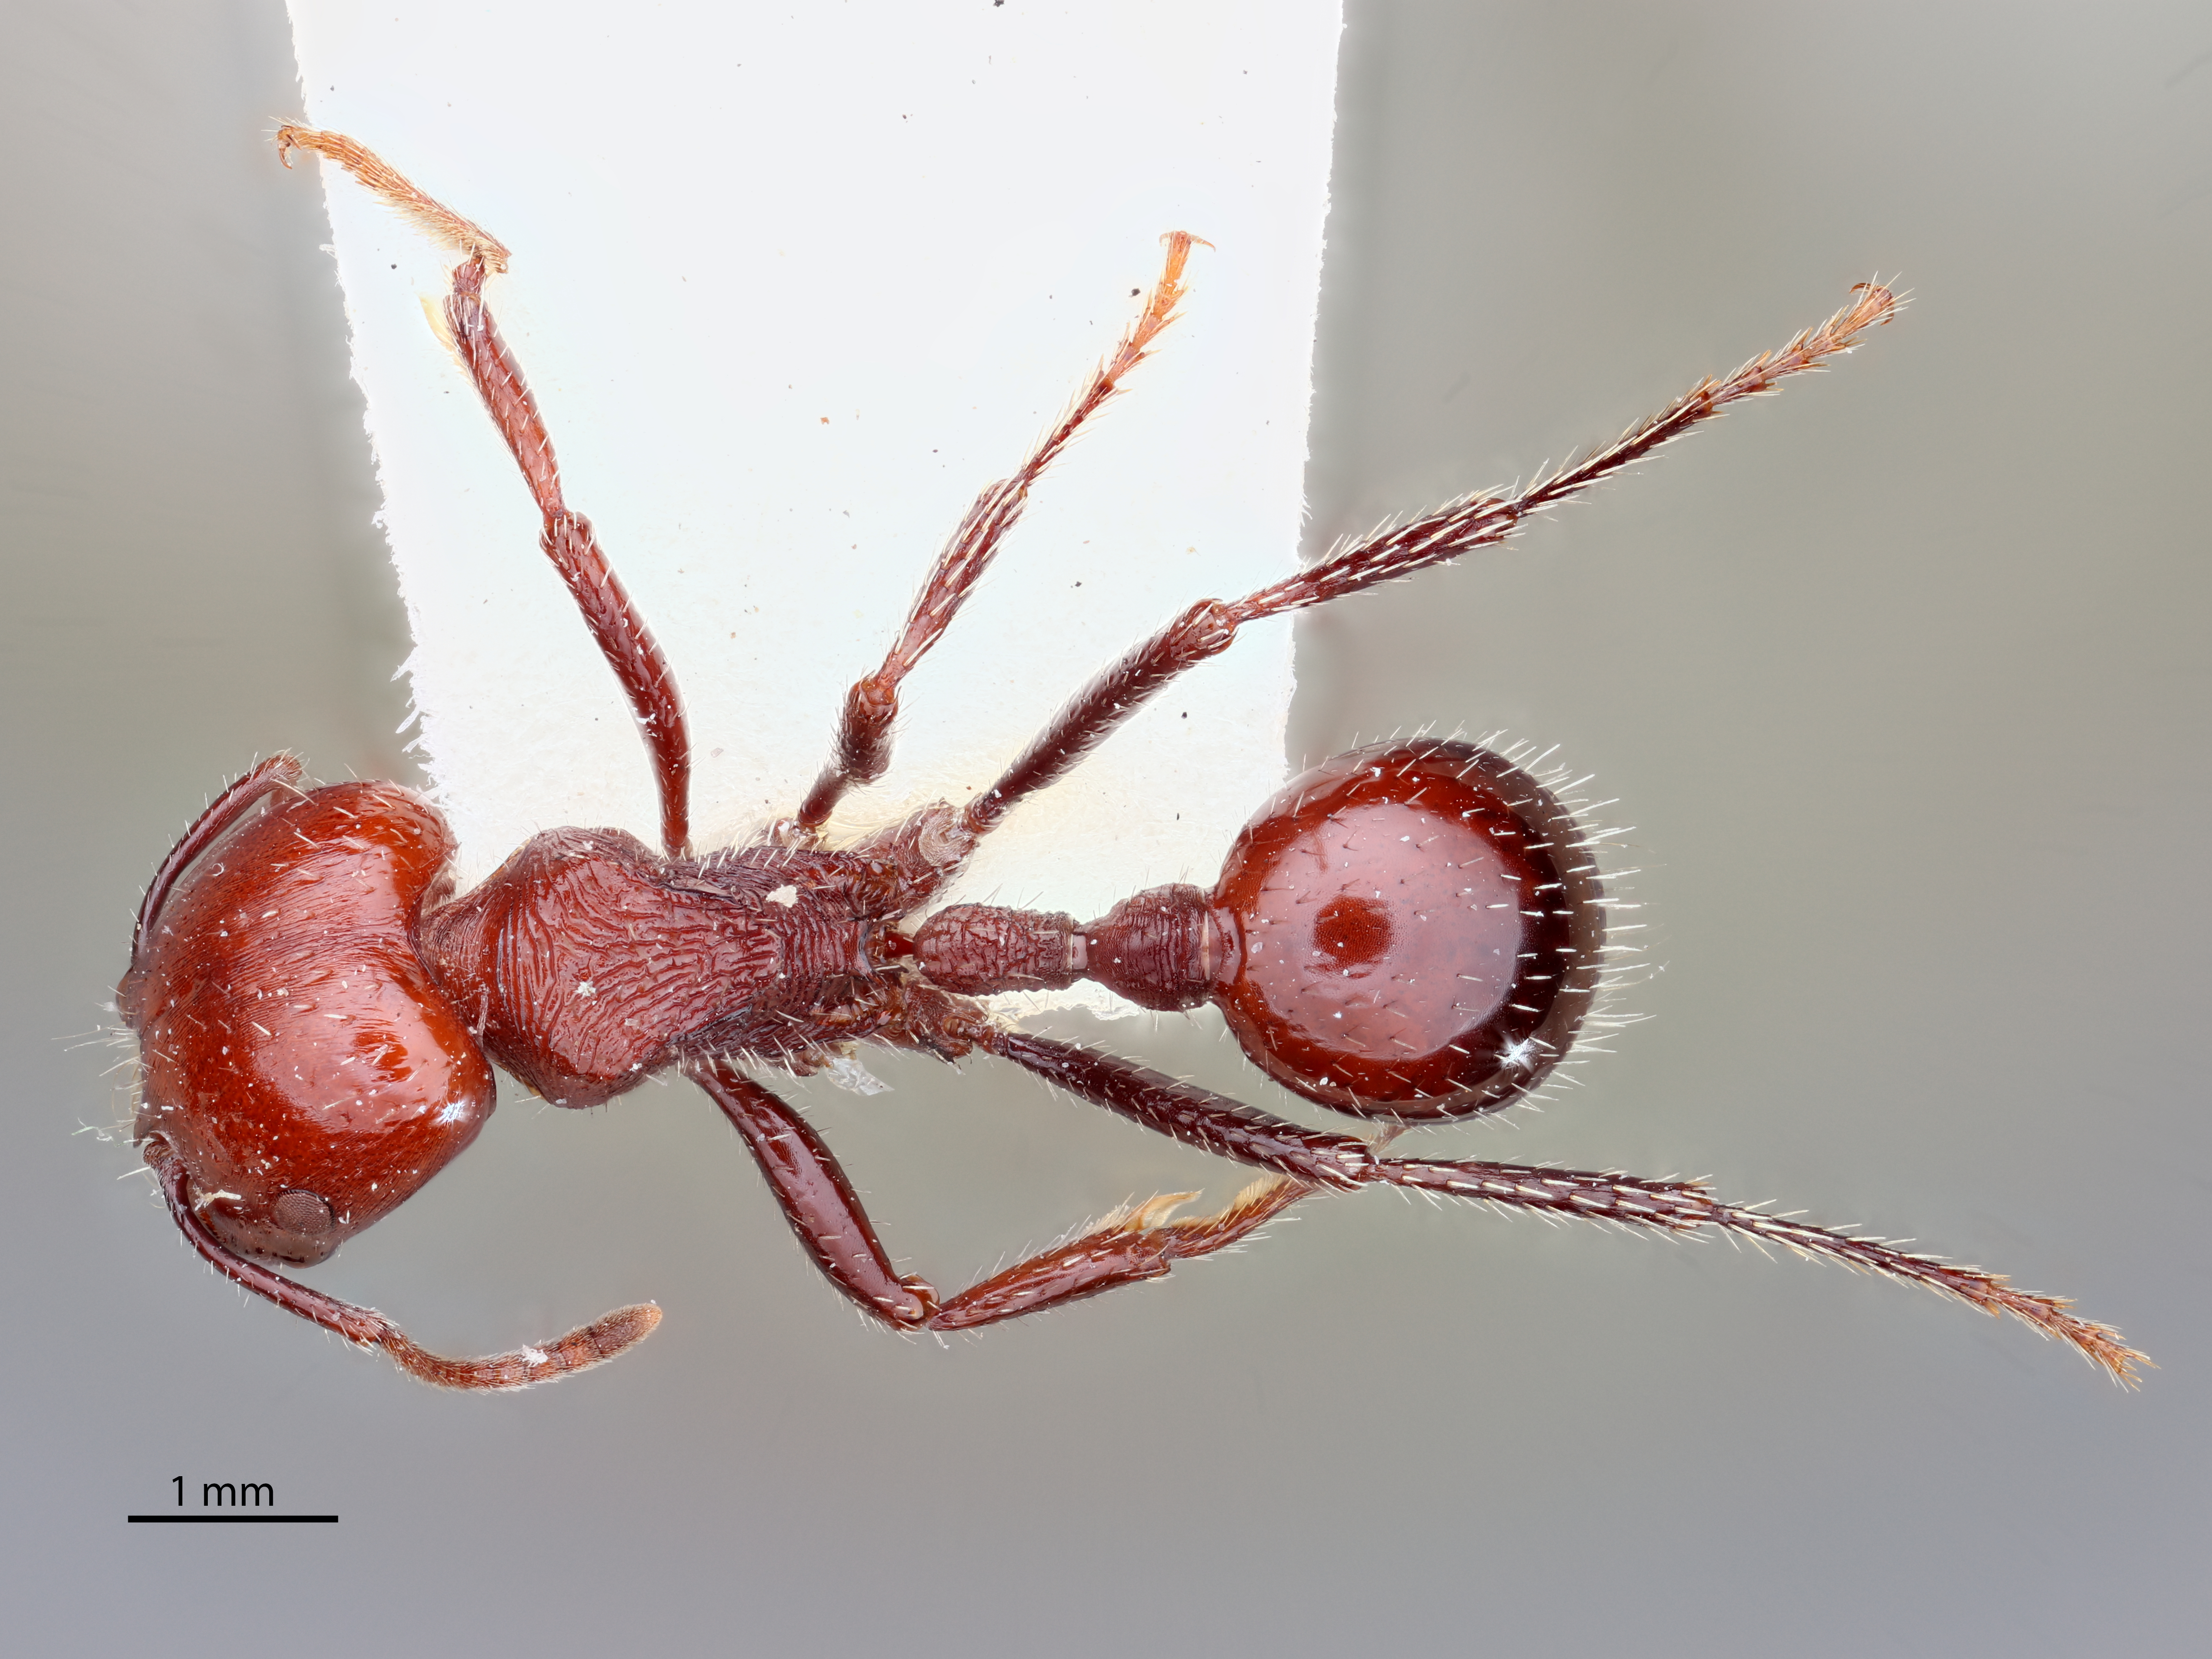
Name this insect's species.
Pogonomyrmex marcusi
